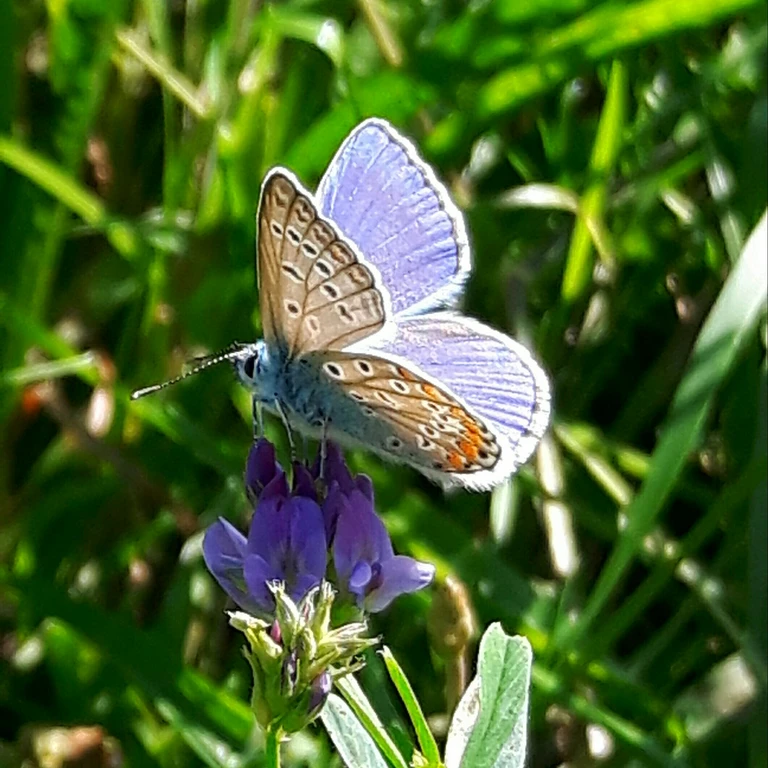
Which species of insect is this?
Polyommatus icarus
